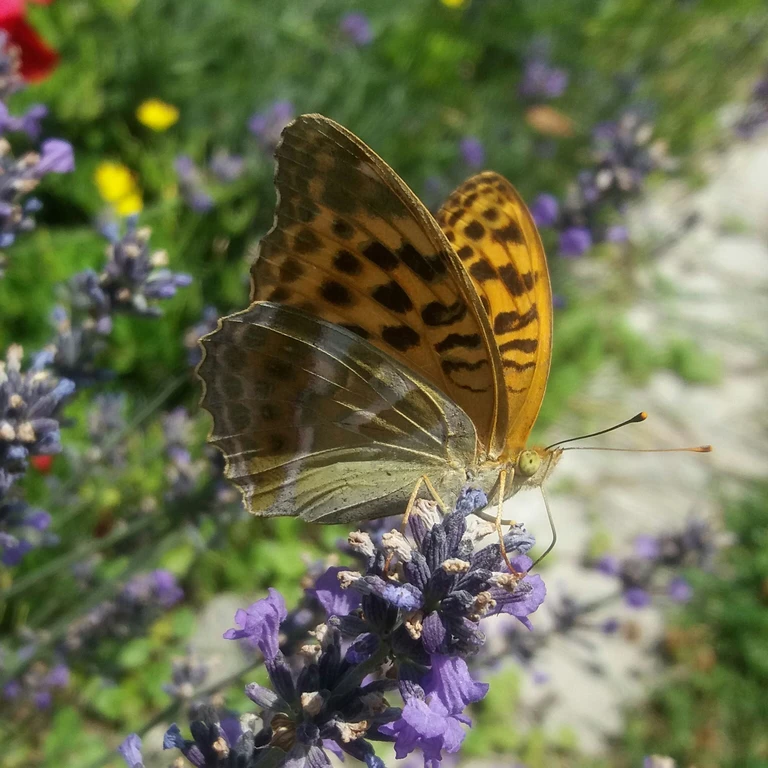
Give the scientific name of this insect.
Argynnis paphia
